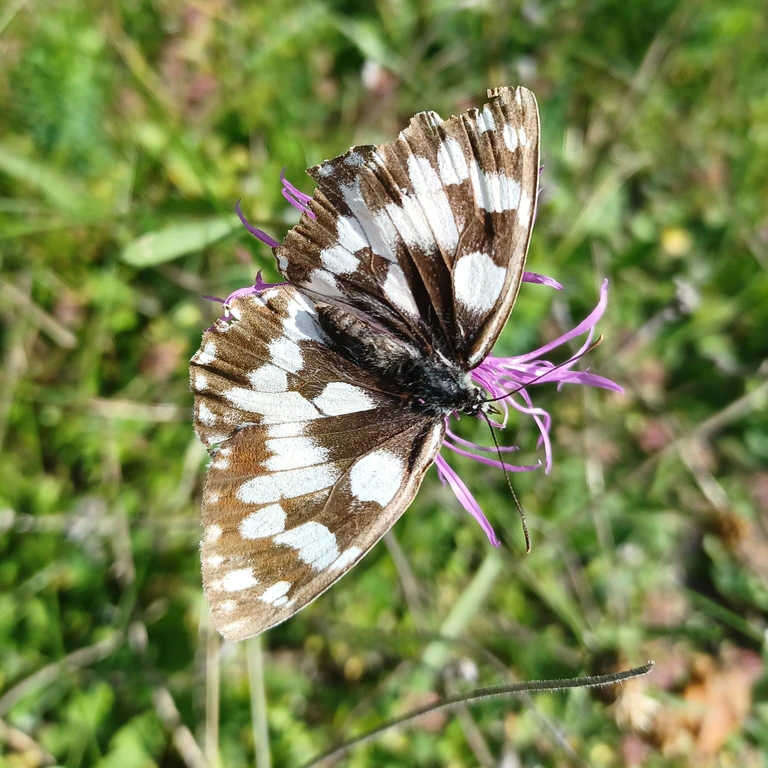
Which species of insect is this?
Melanargia galathea
